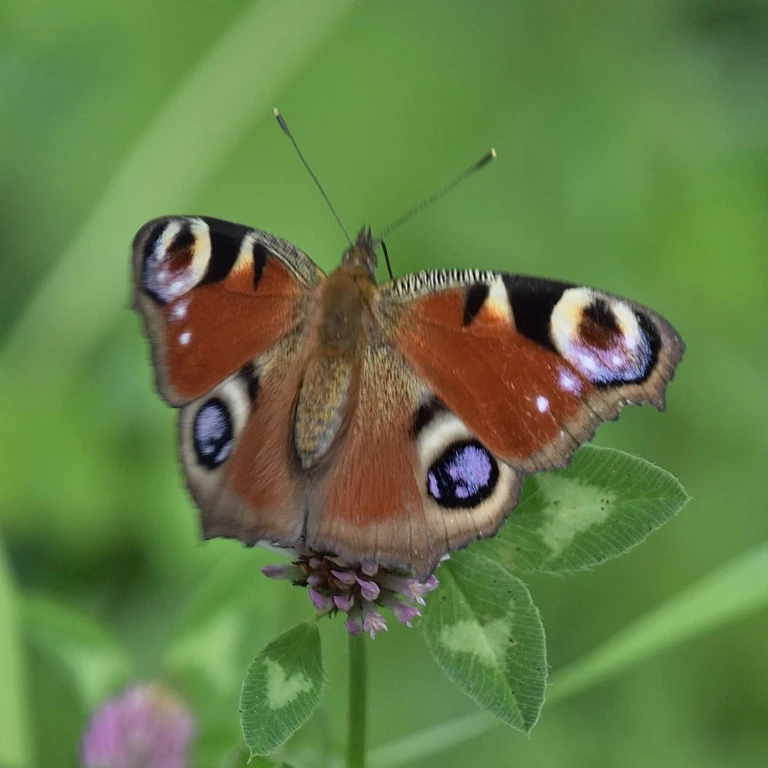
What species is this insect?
Aglais io
